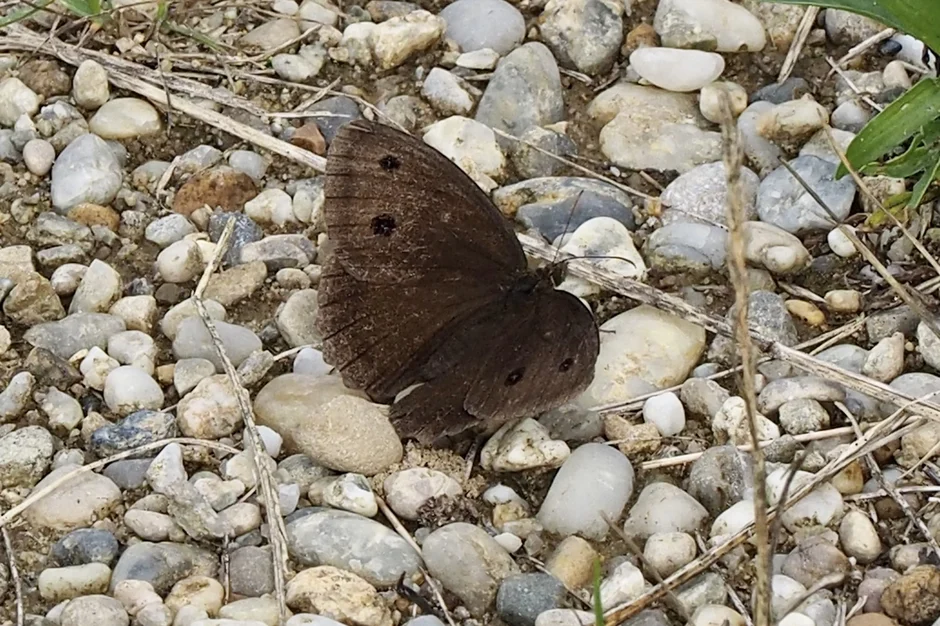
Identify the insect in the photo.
Minois dryas
